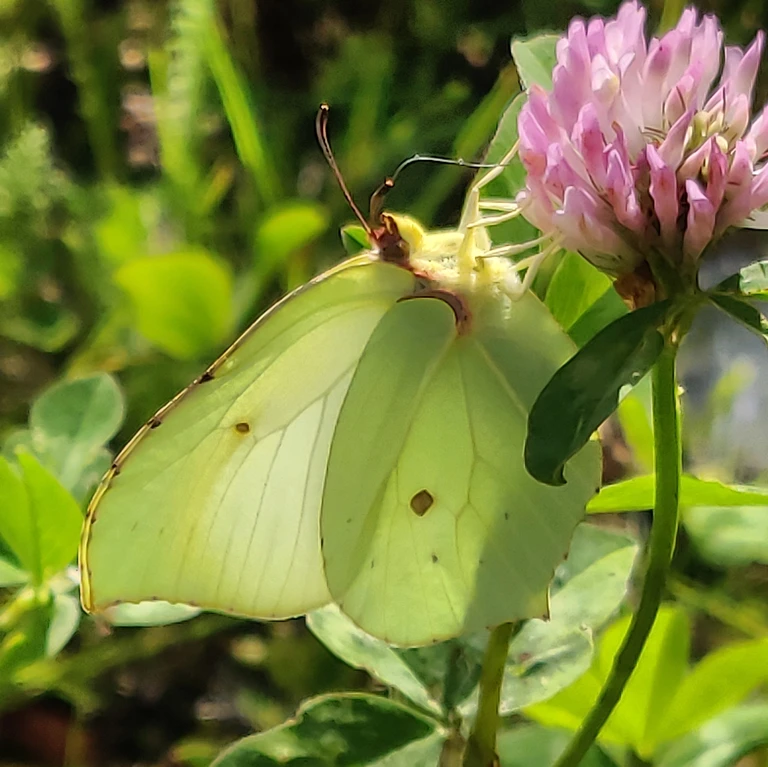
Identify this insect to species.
Gonepteryx rhamni
